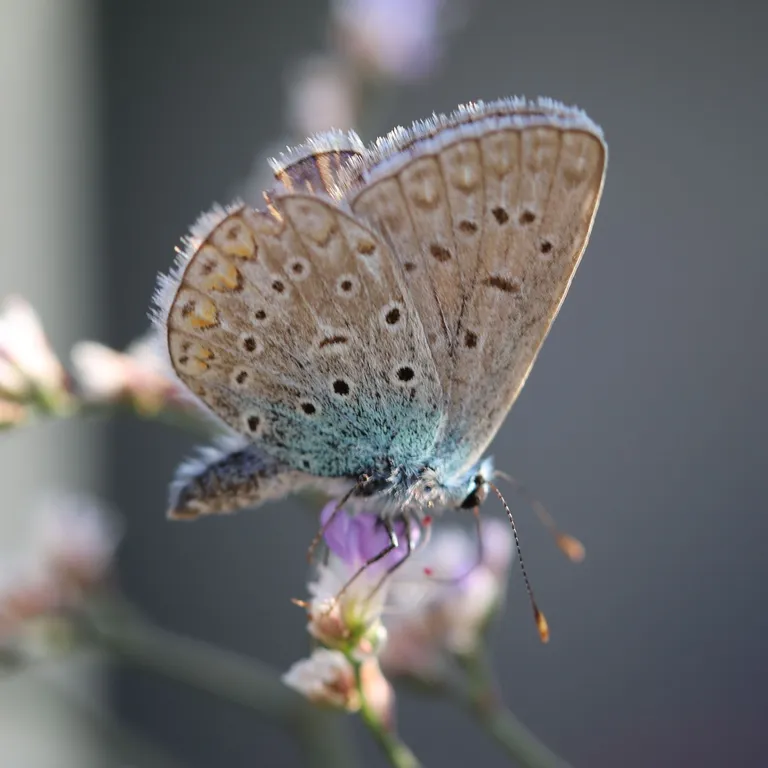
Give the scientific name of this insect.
Polyommatus icarus
